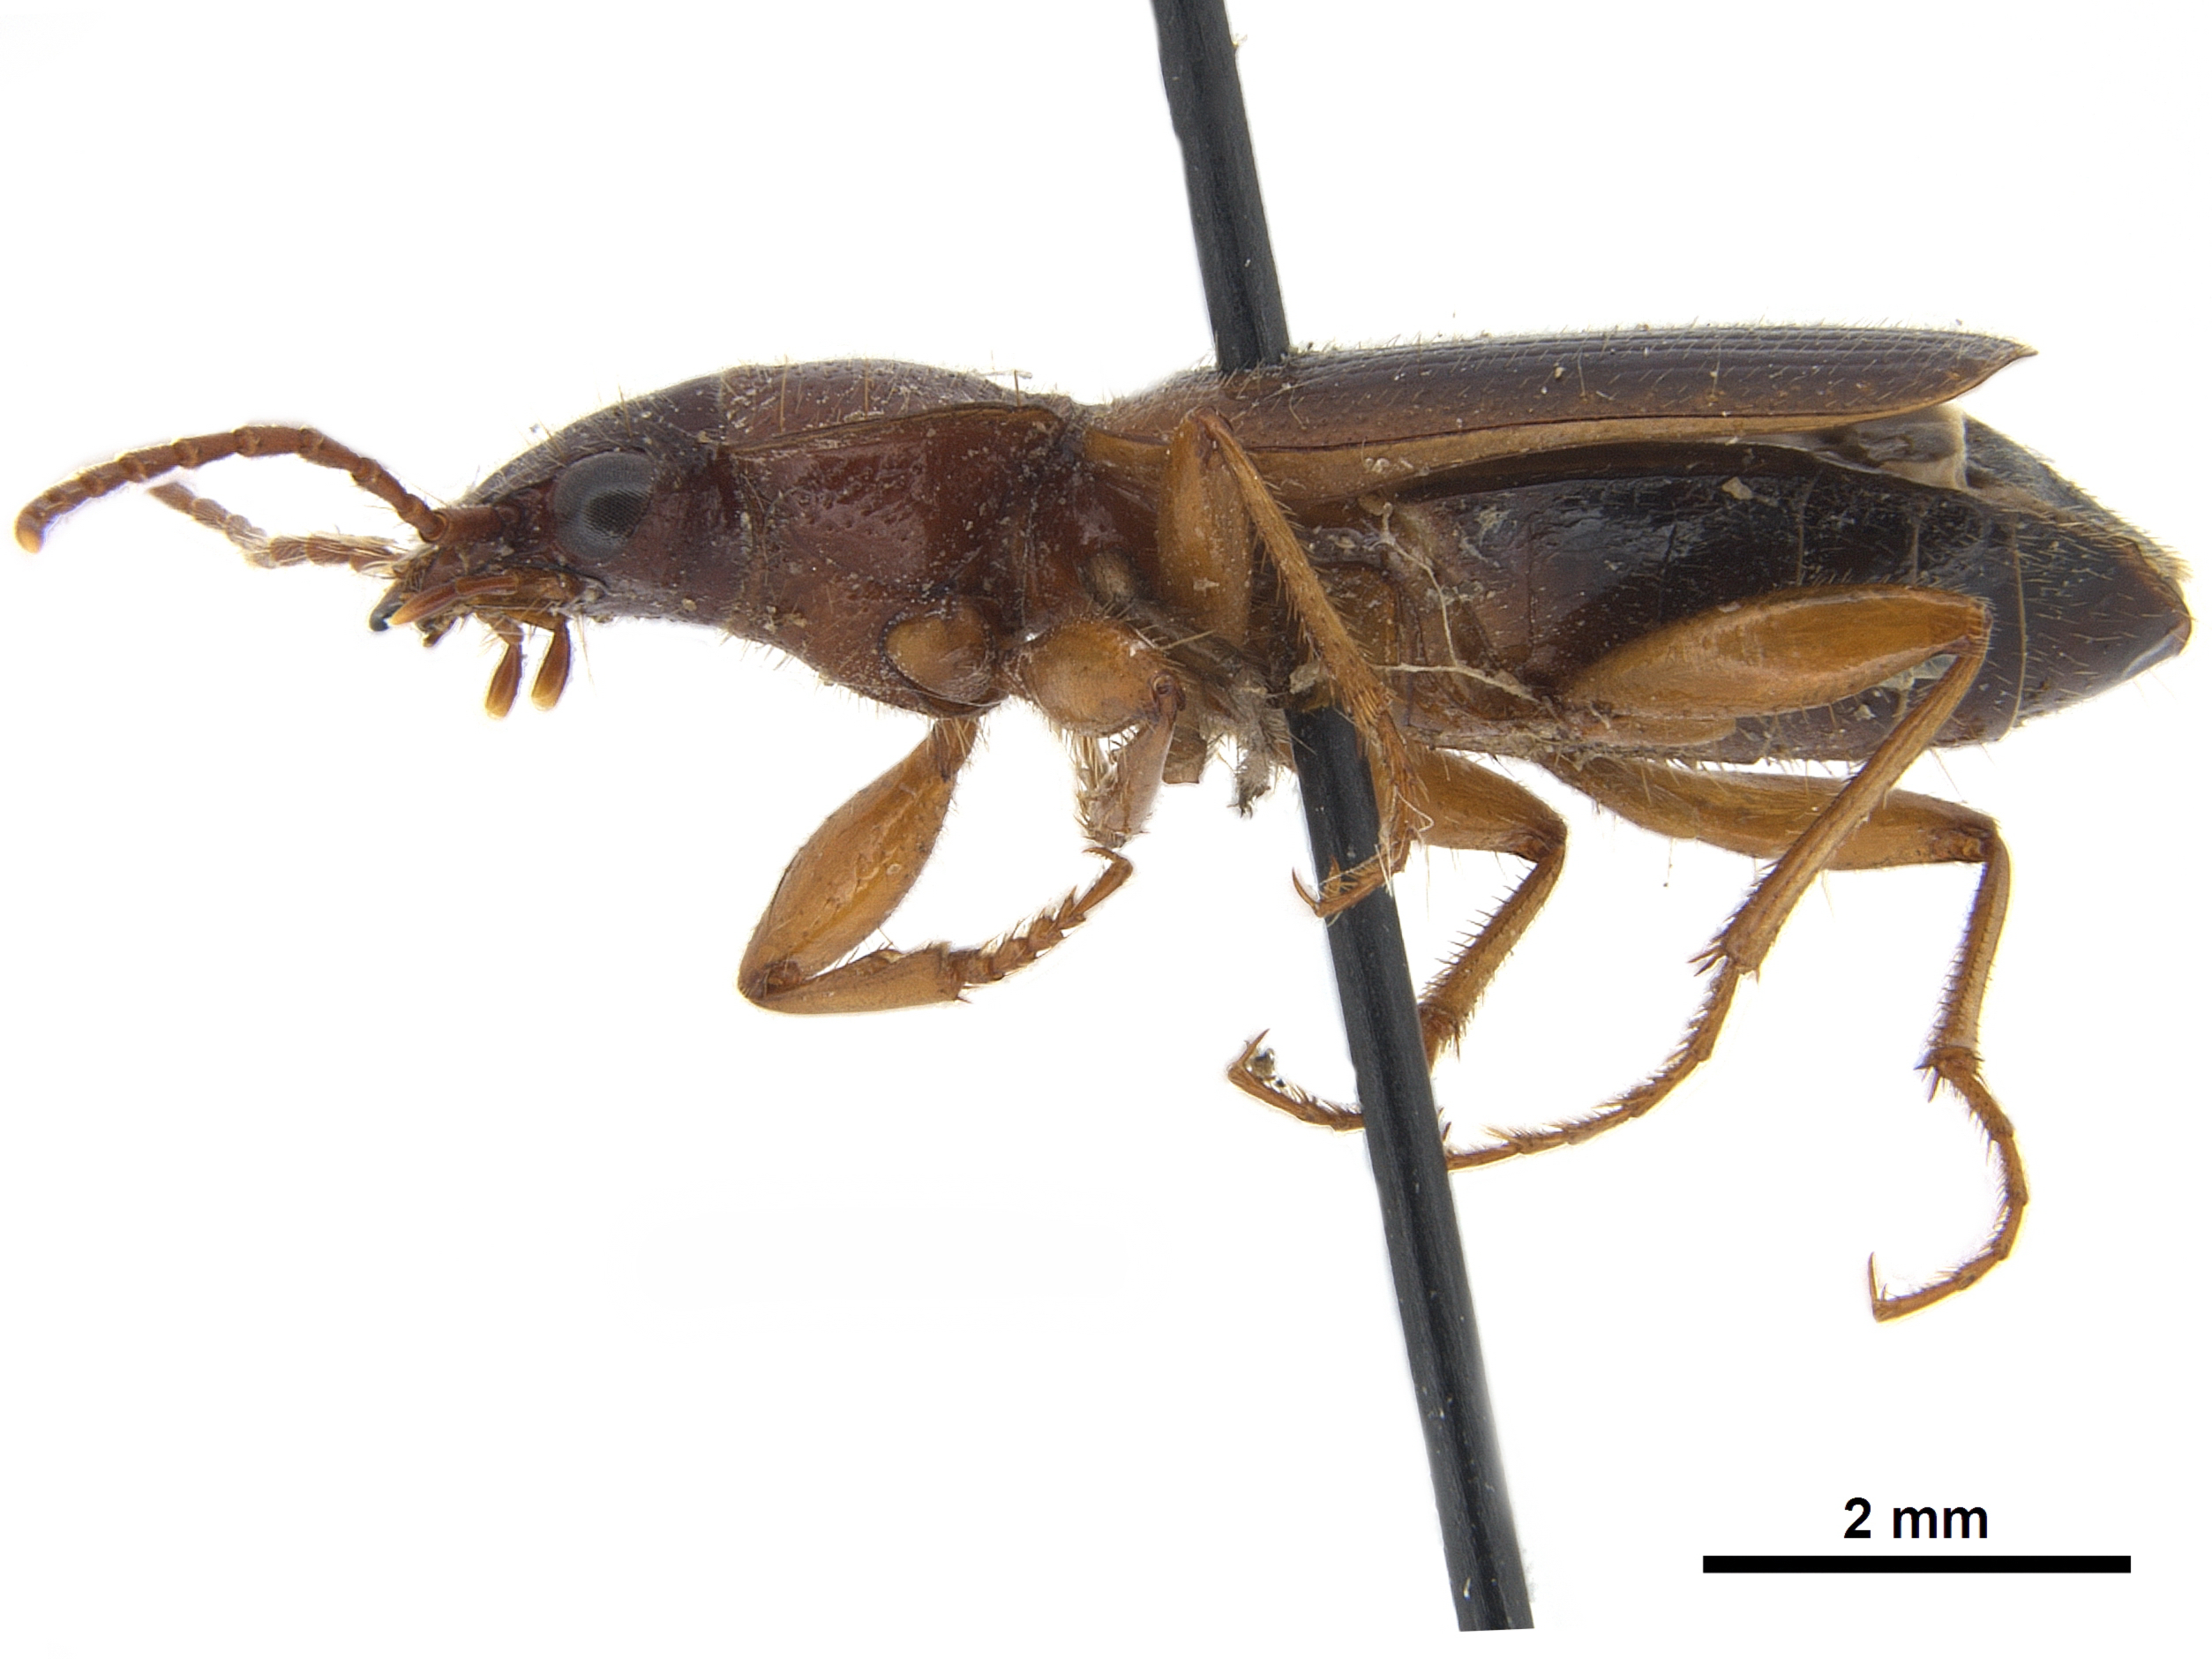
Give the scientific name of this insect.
Cymindis evanescens
